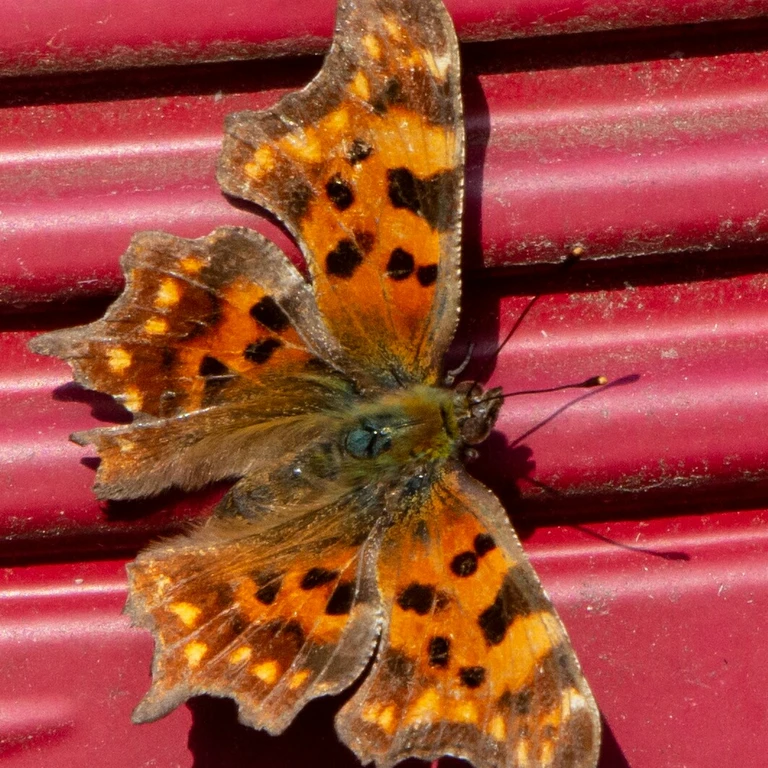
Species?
Polygonia c-album
